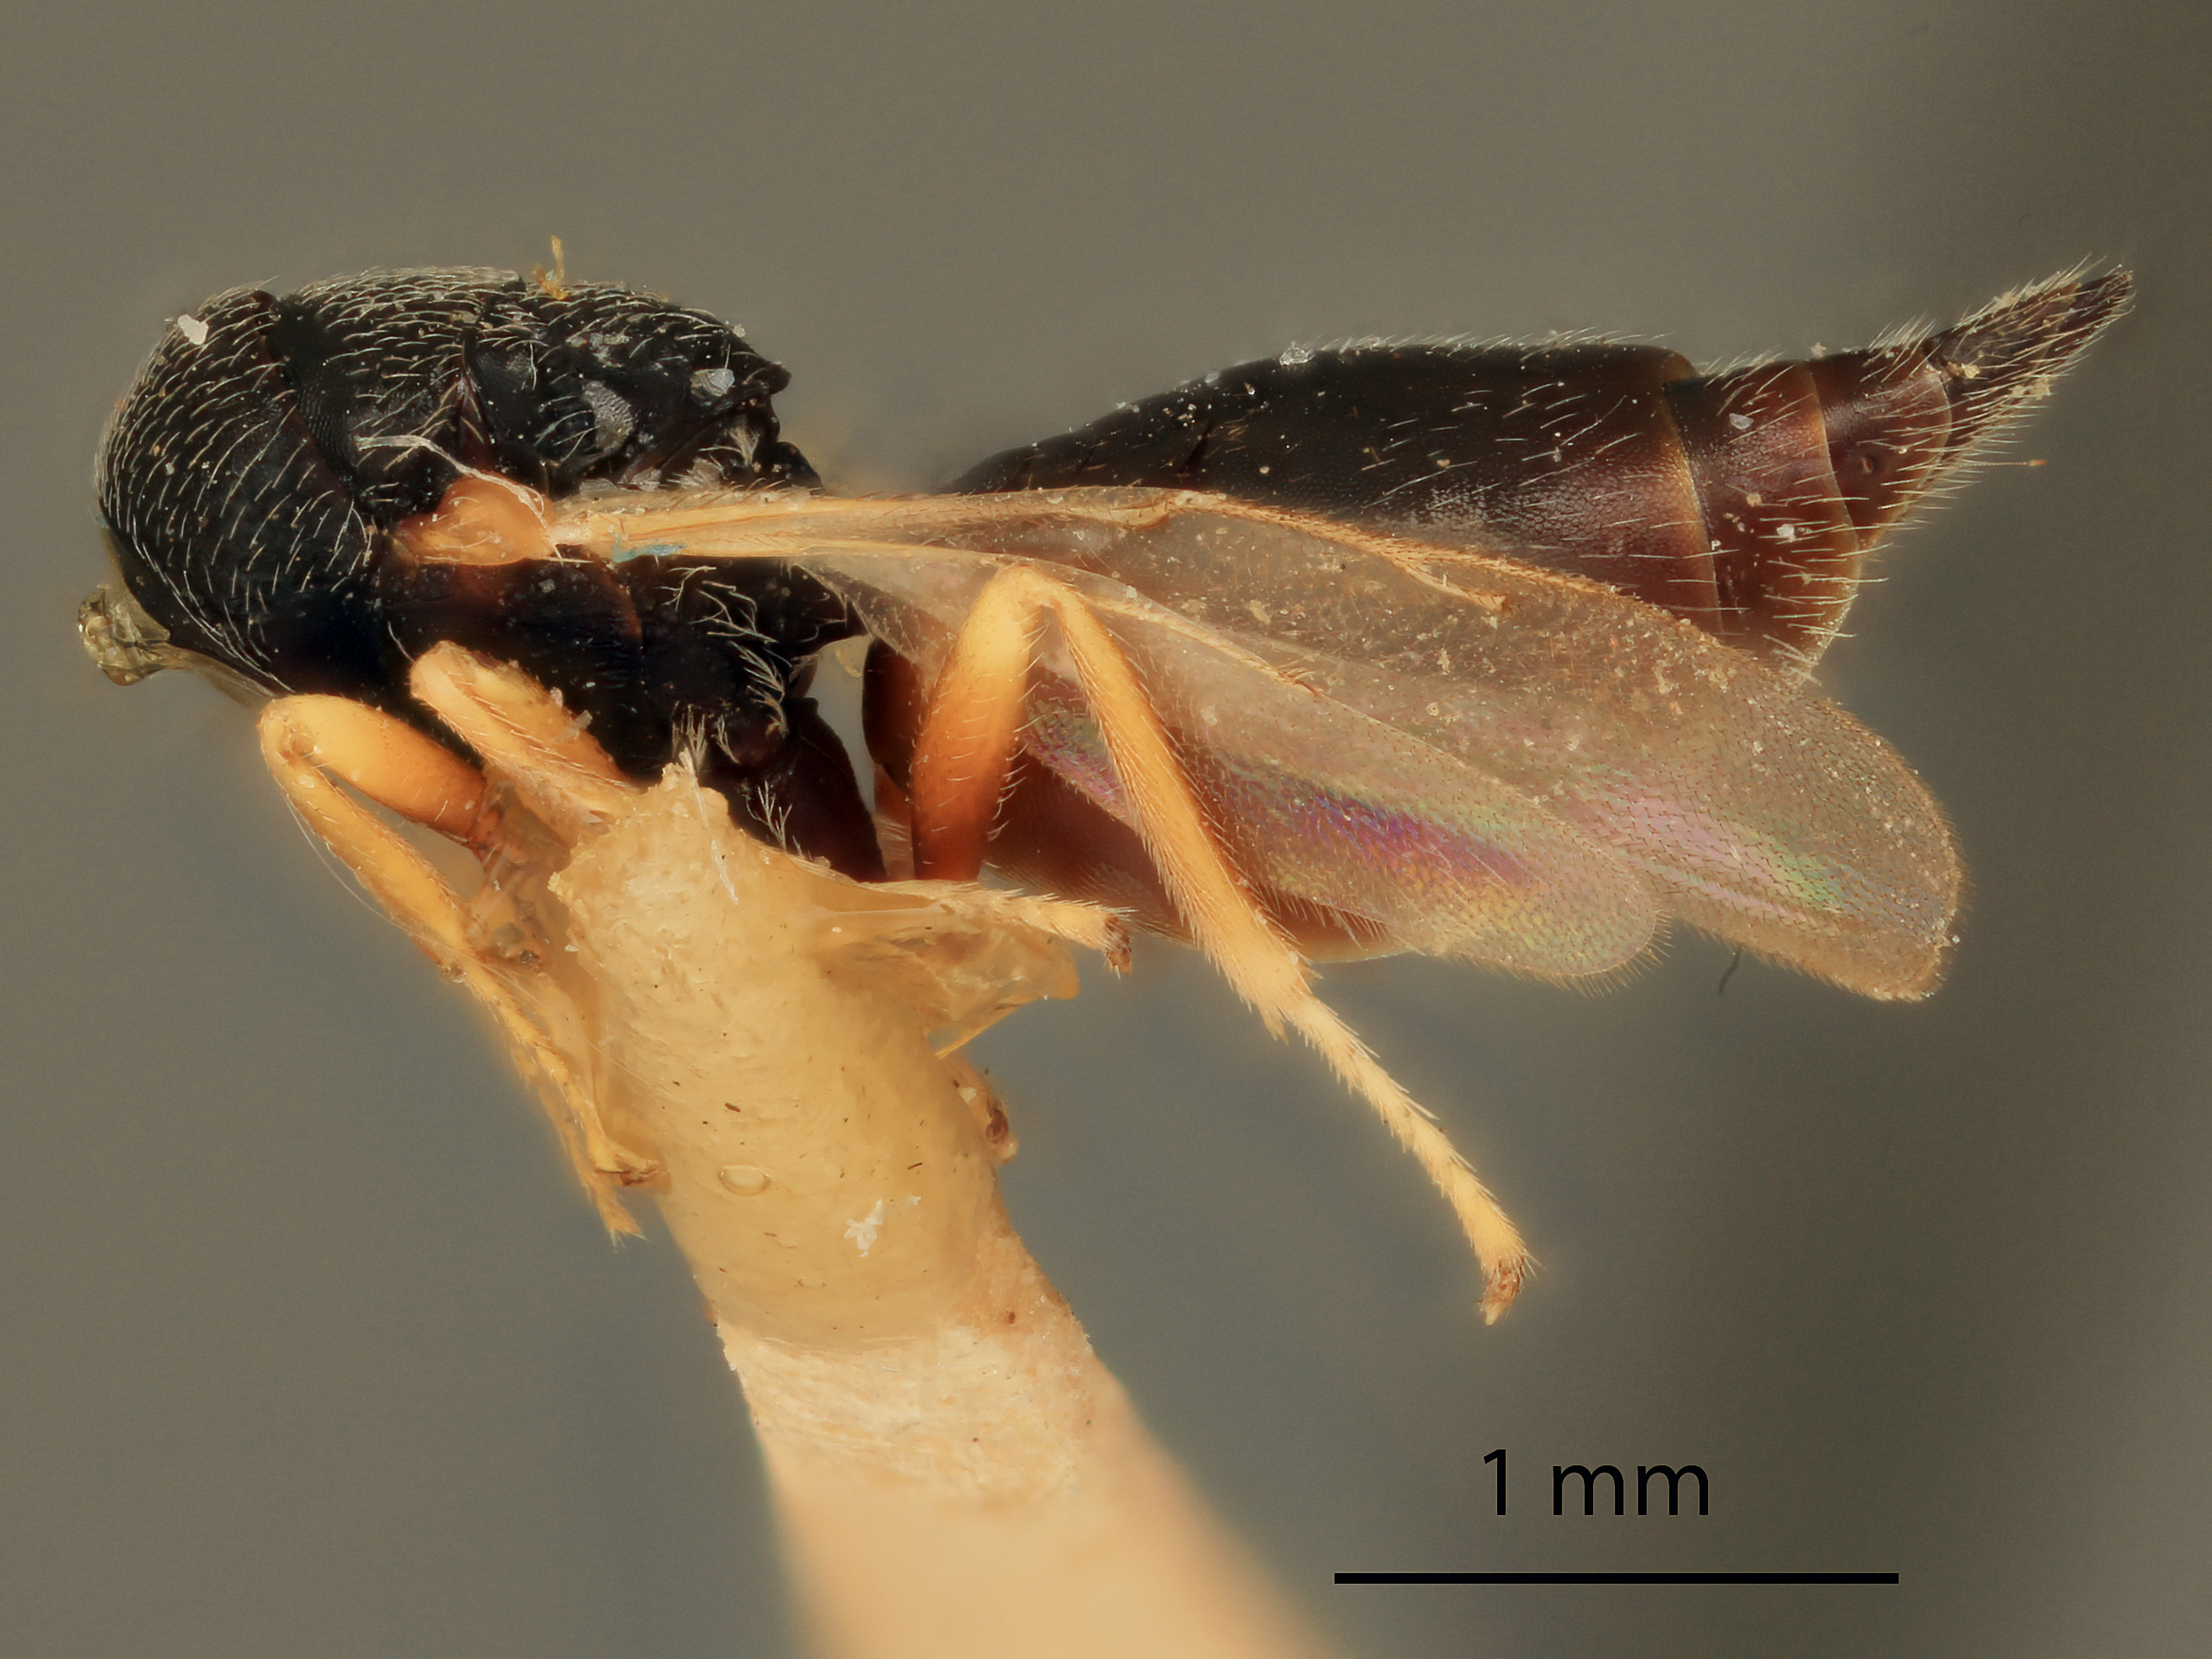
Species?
Rileya americana
